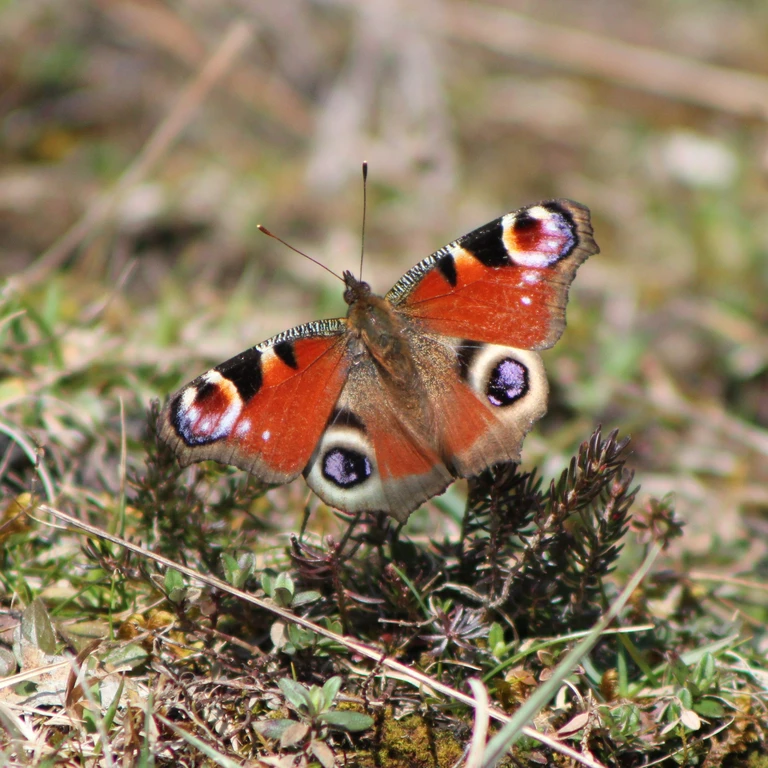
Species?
Aglais io
